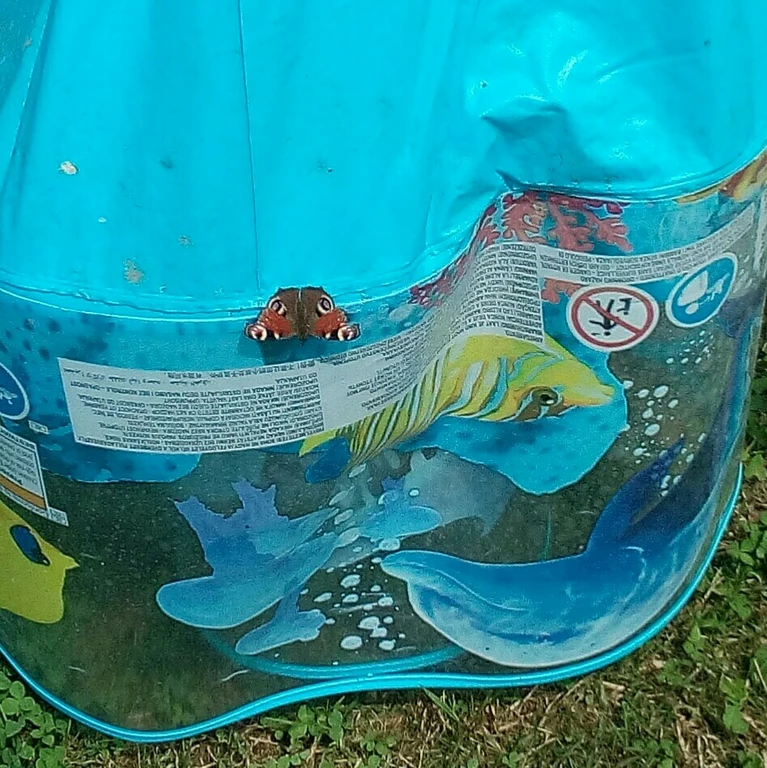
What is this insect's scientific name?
Aglais io
